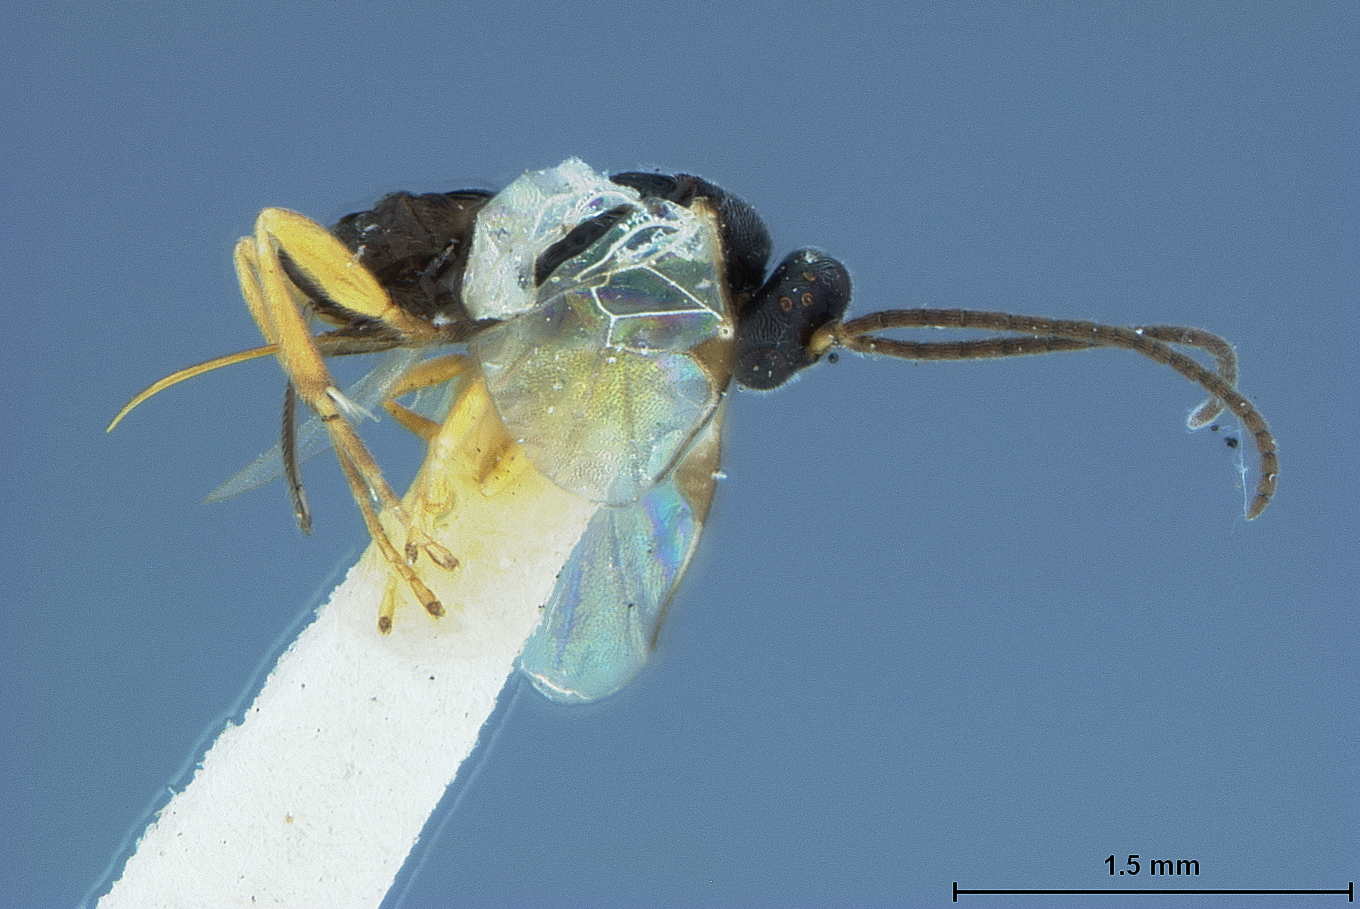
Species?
Urogaster stantoni
